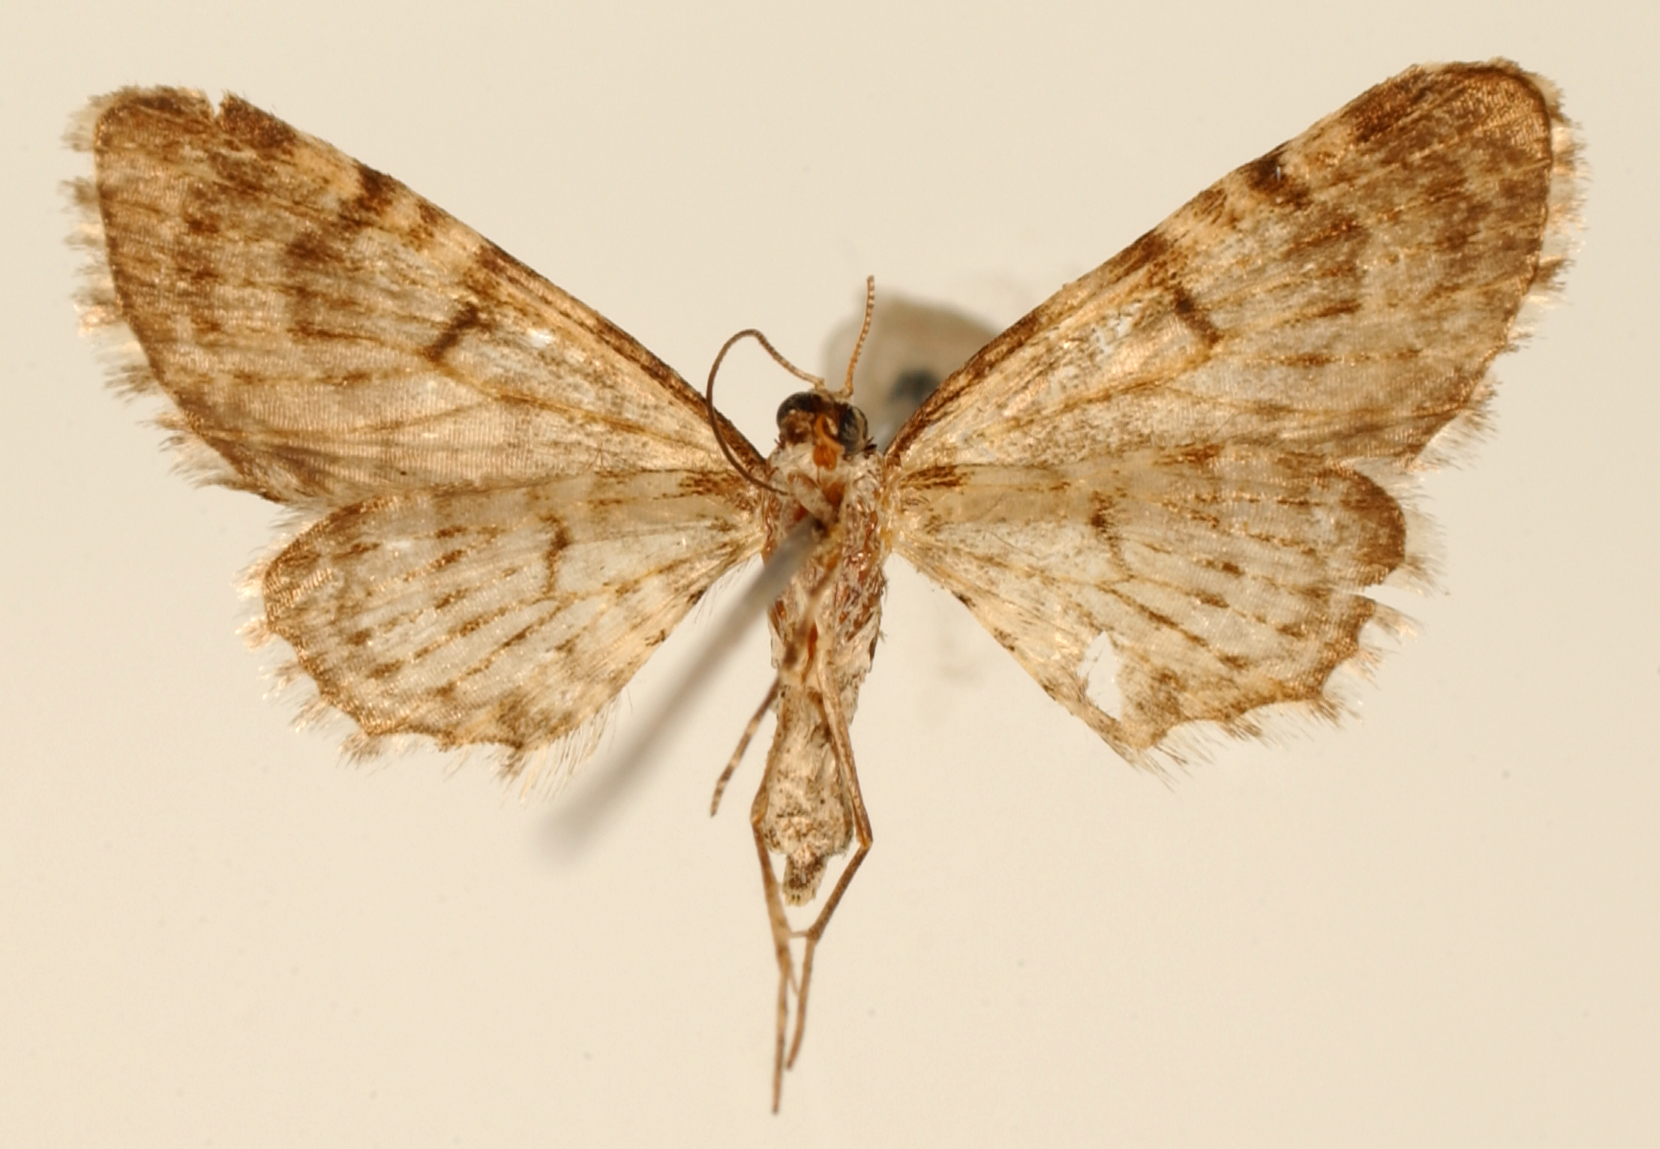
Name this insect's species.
Eupithecia tremula
